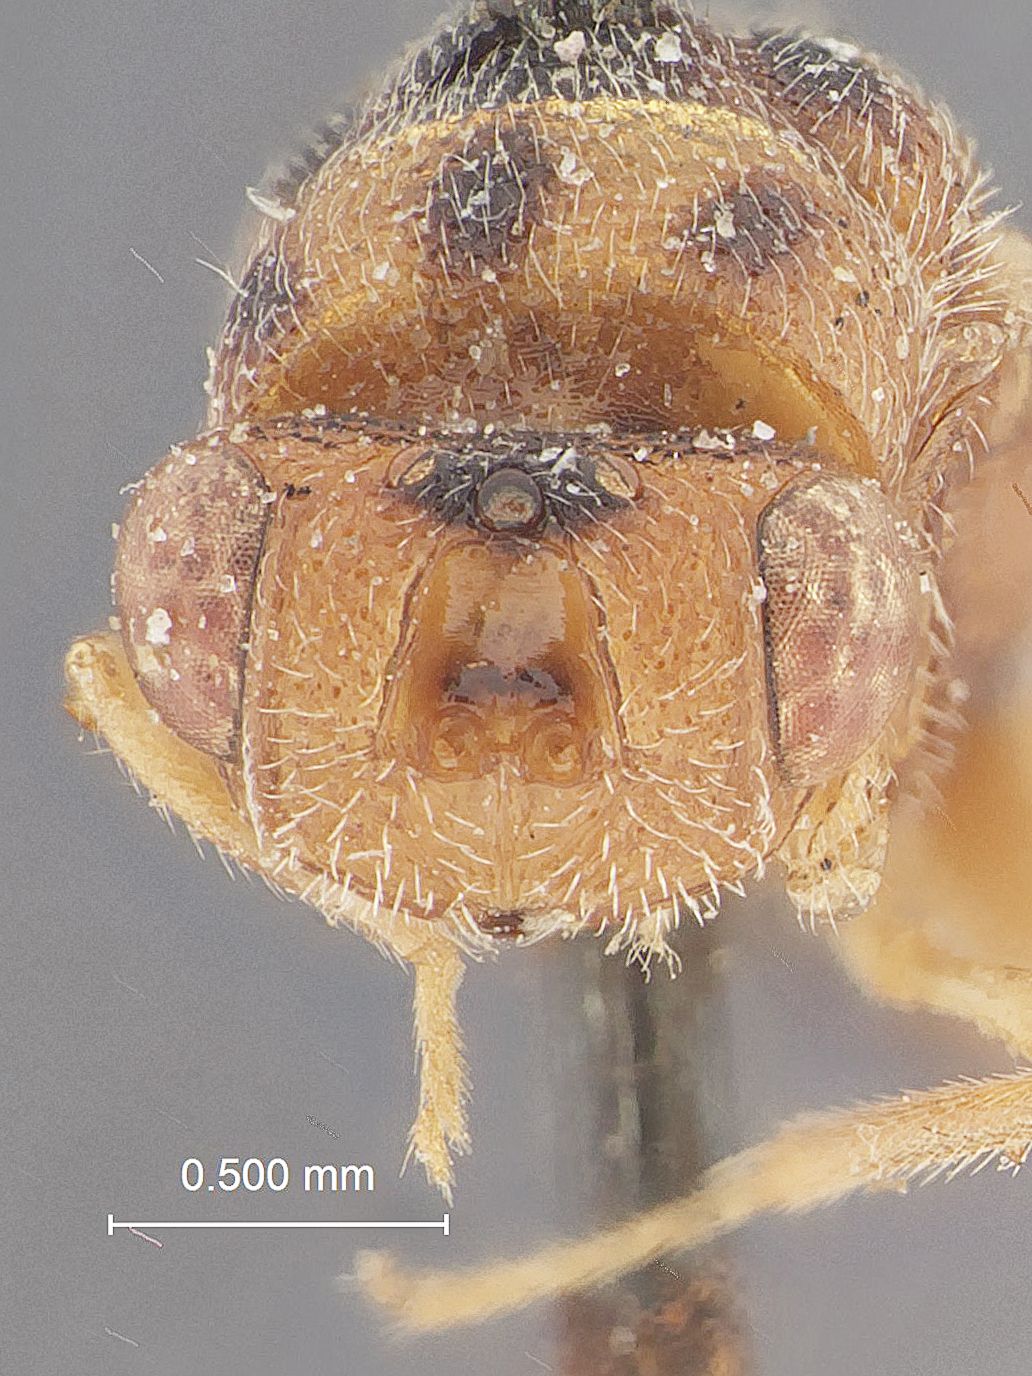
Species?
Bruchophagus ollenbachi
